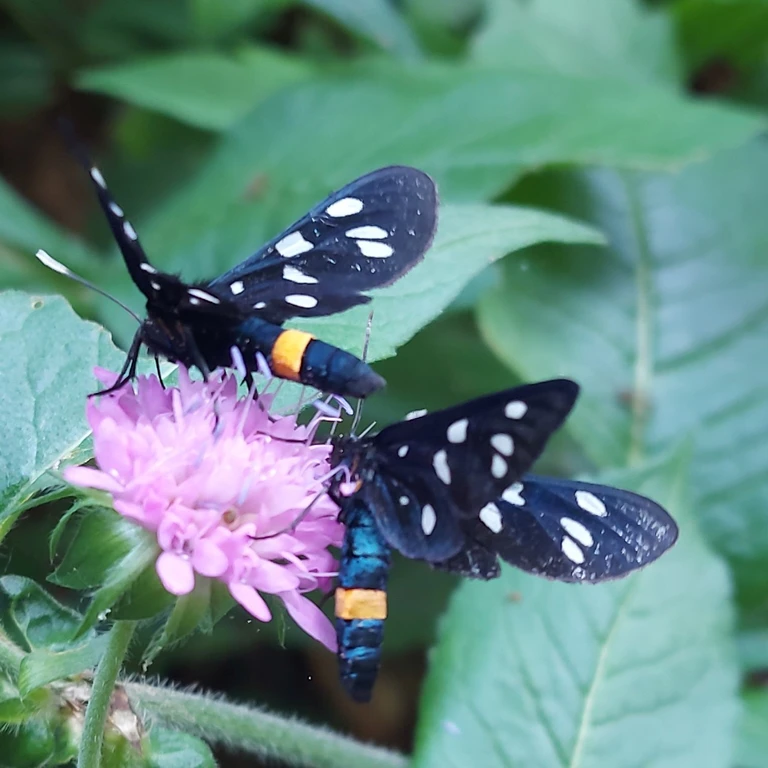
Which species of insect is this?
Amata phegea
